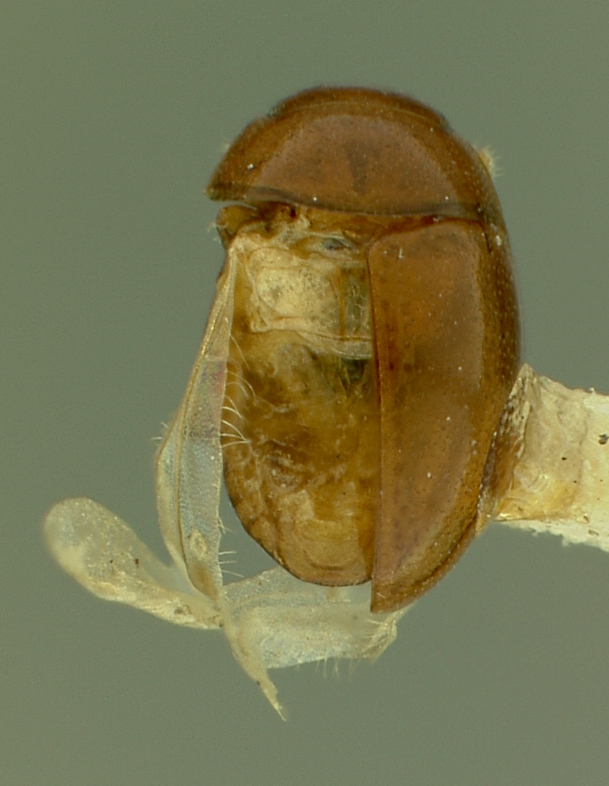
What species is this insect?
Eupsilobius politus
